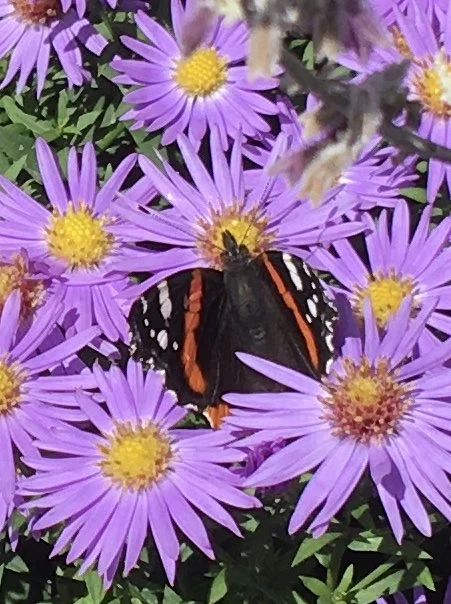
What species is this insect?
Vanessa atalanta
